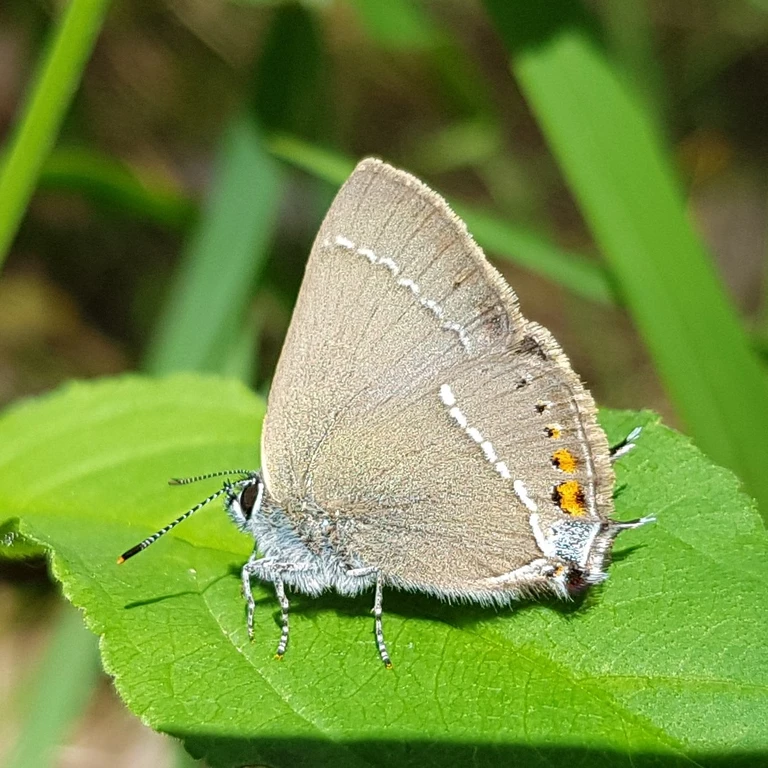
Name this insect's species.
Satyrium spini (also Tuttiola spini)
